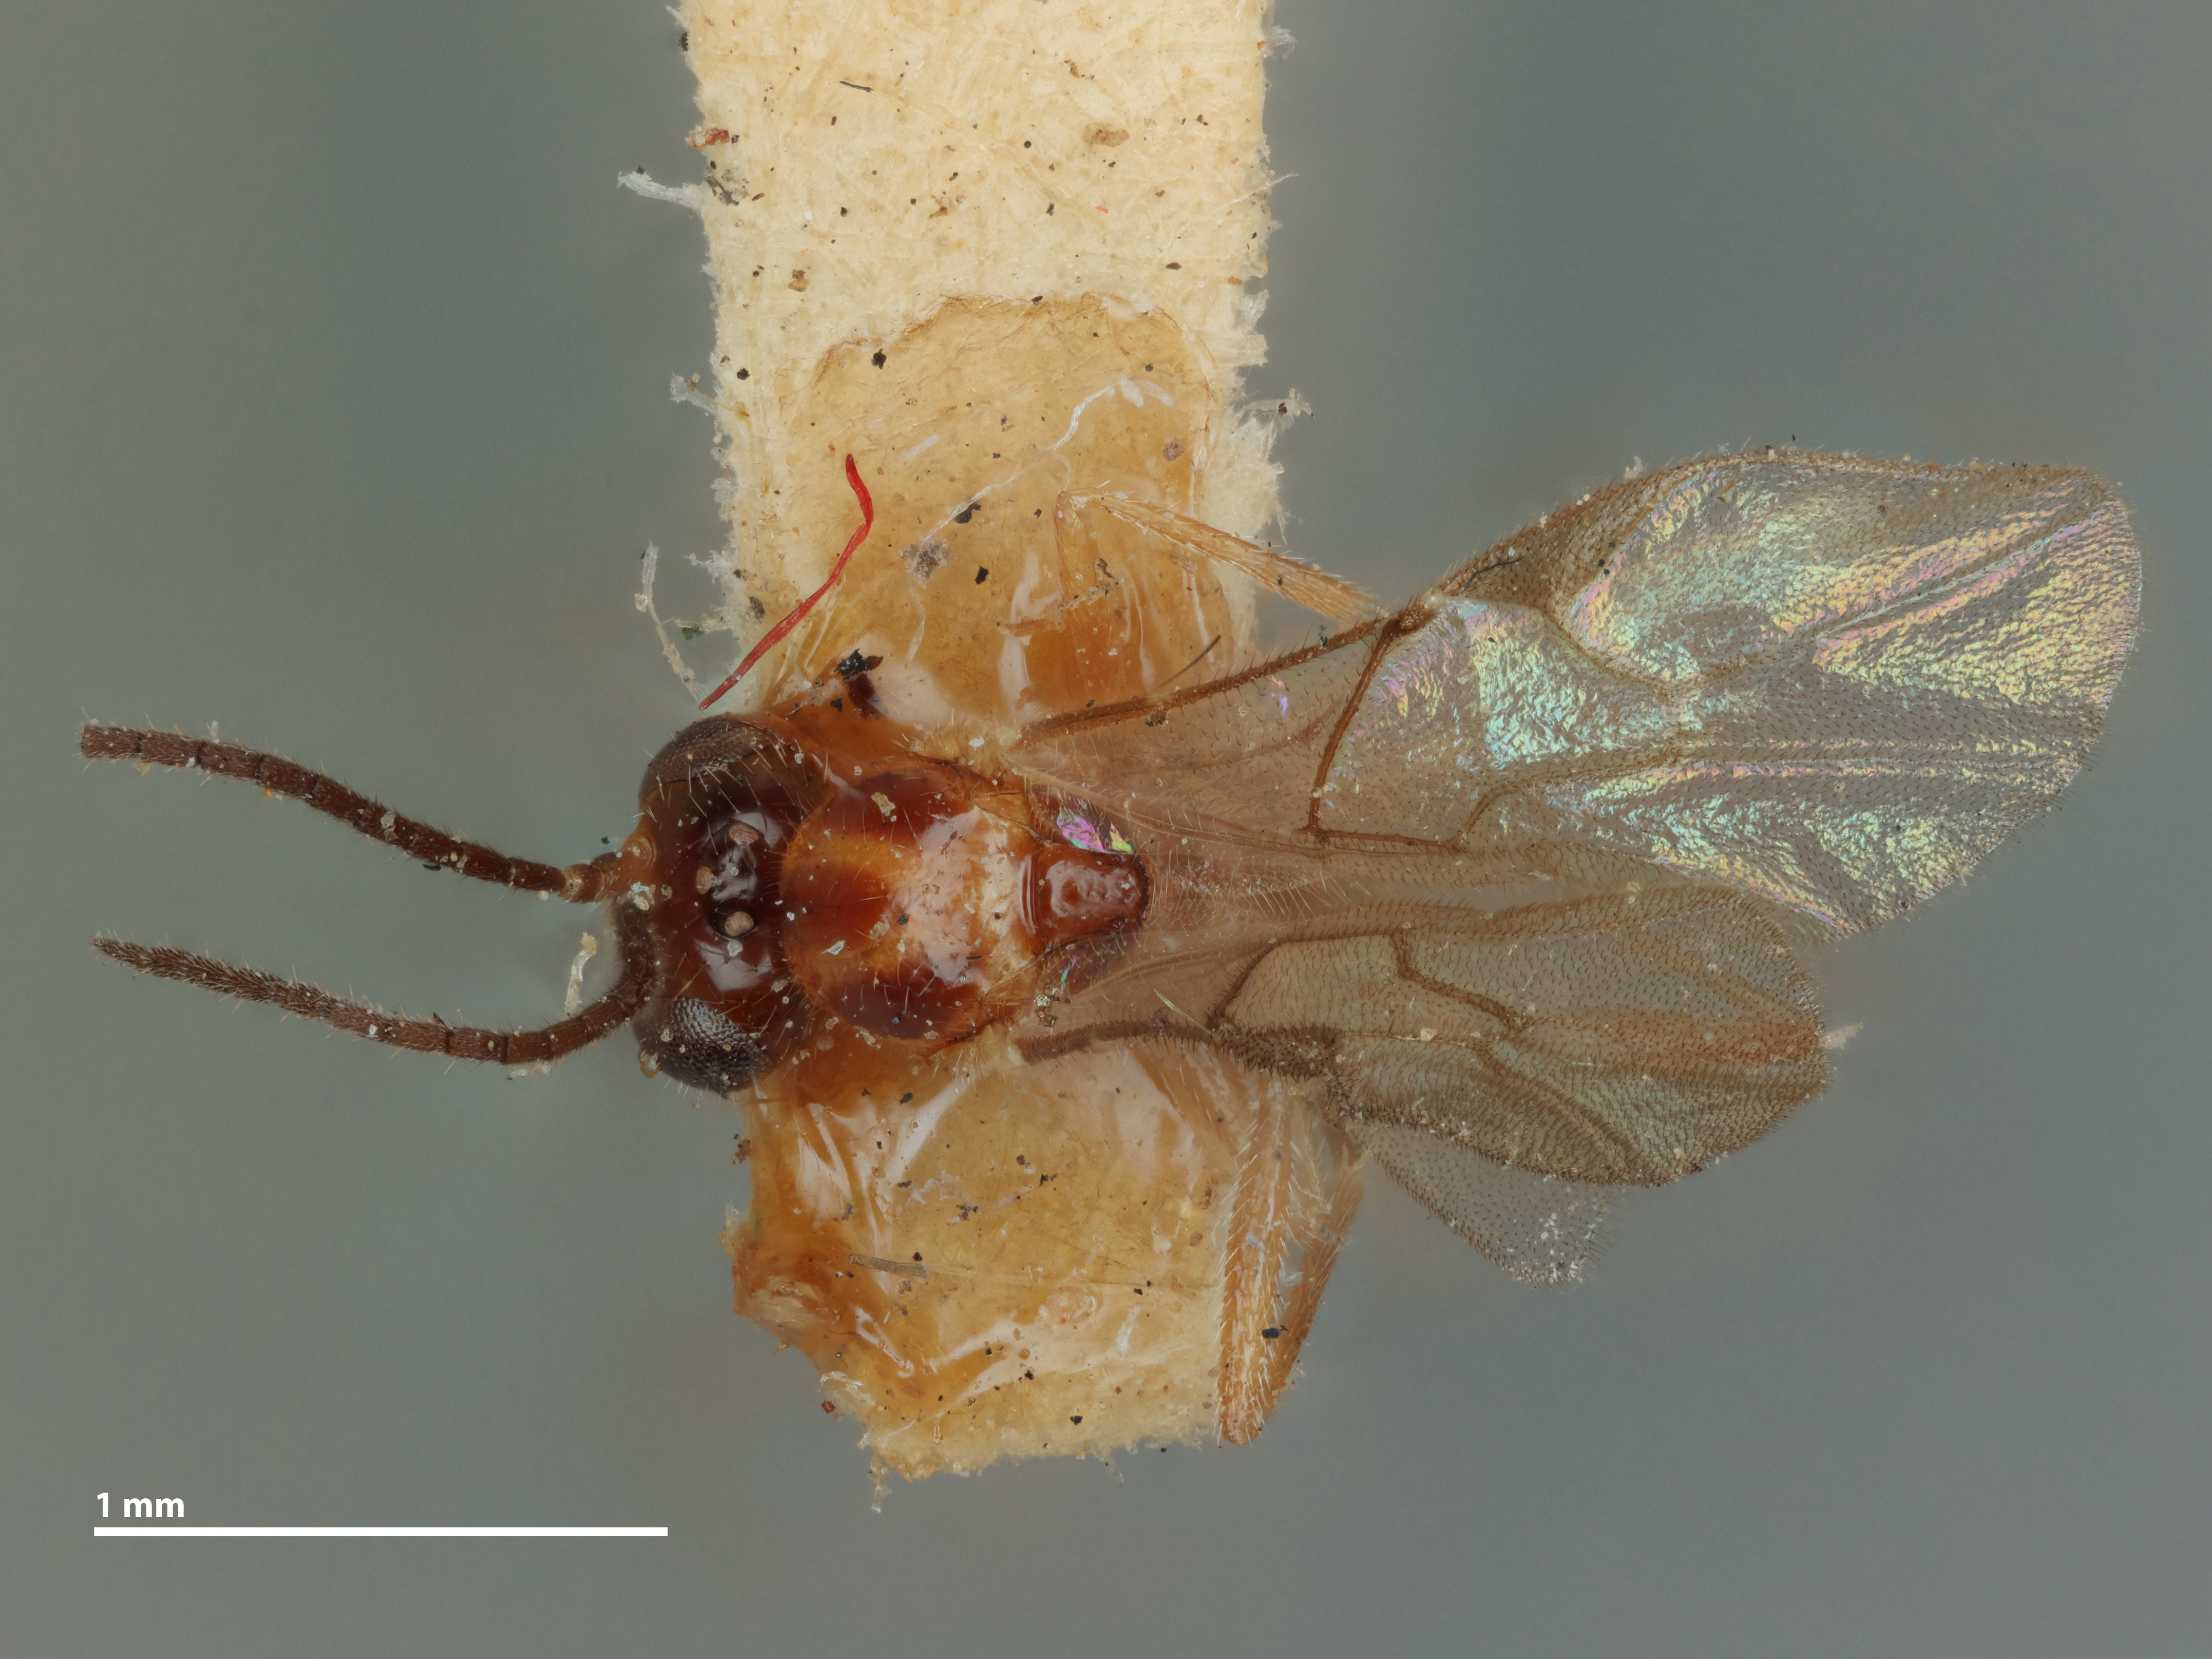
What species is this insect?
Aphidius juniperaphis
